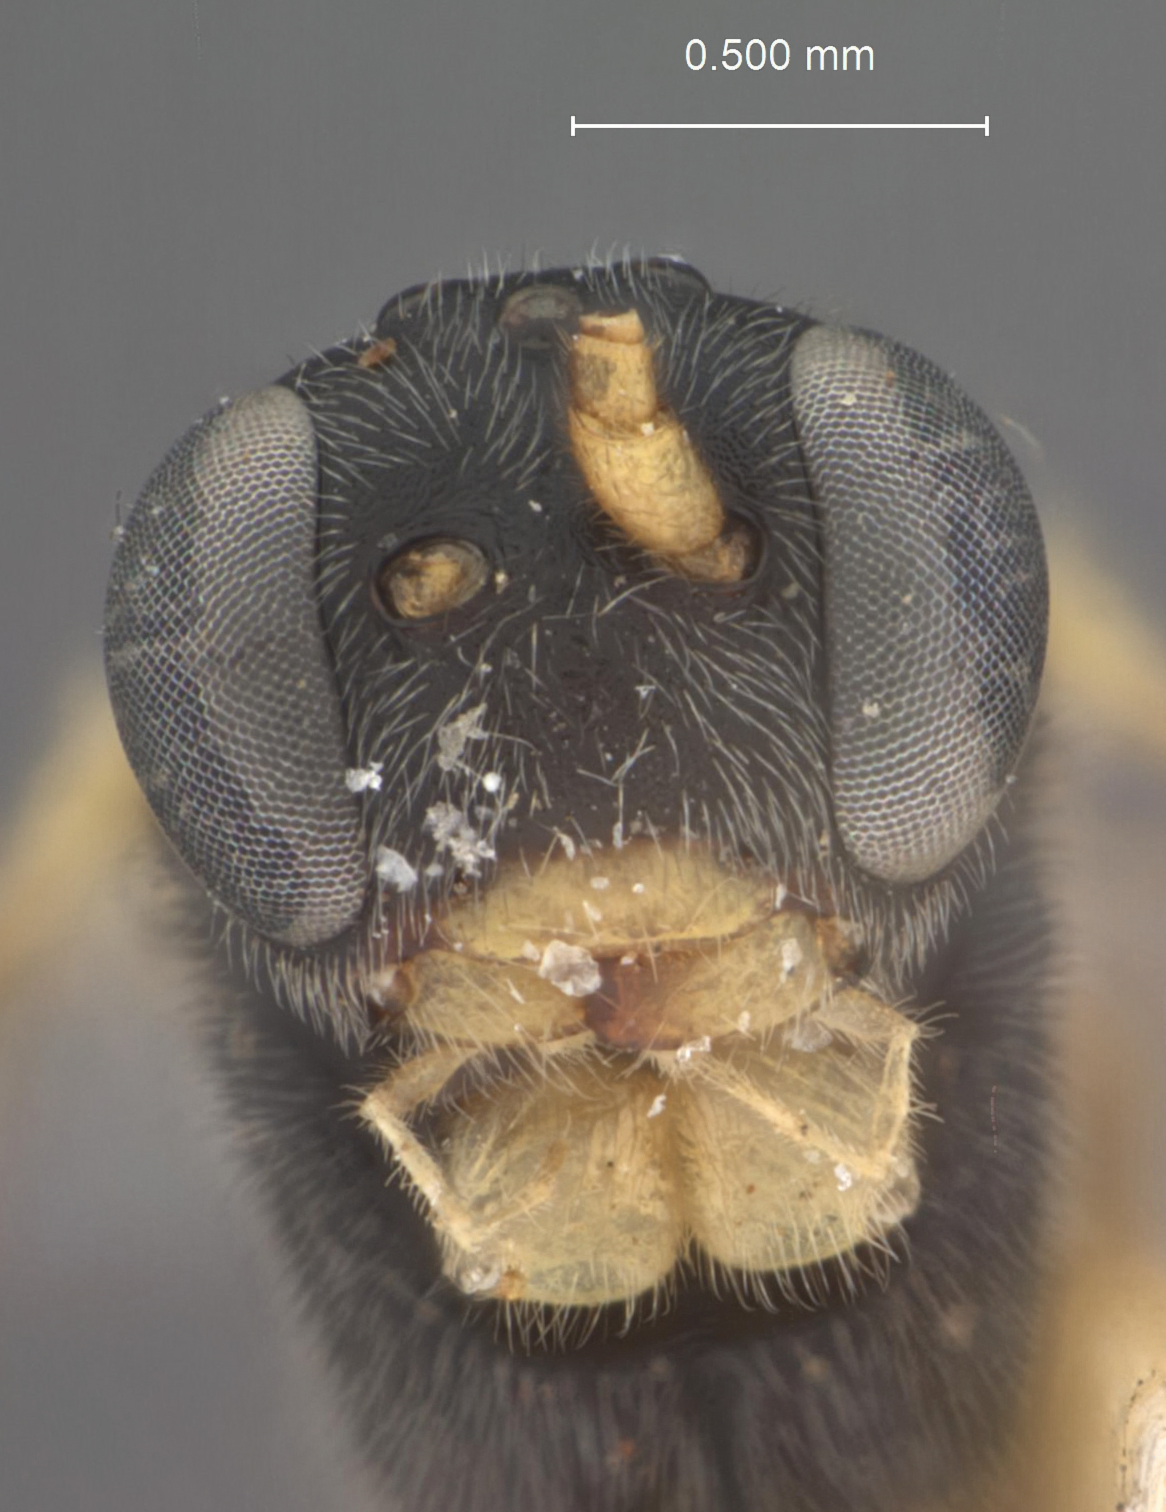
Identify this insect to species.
Gnesia caliroae
